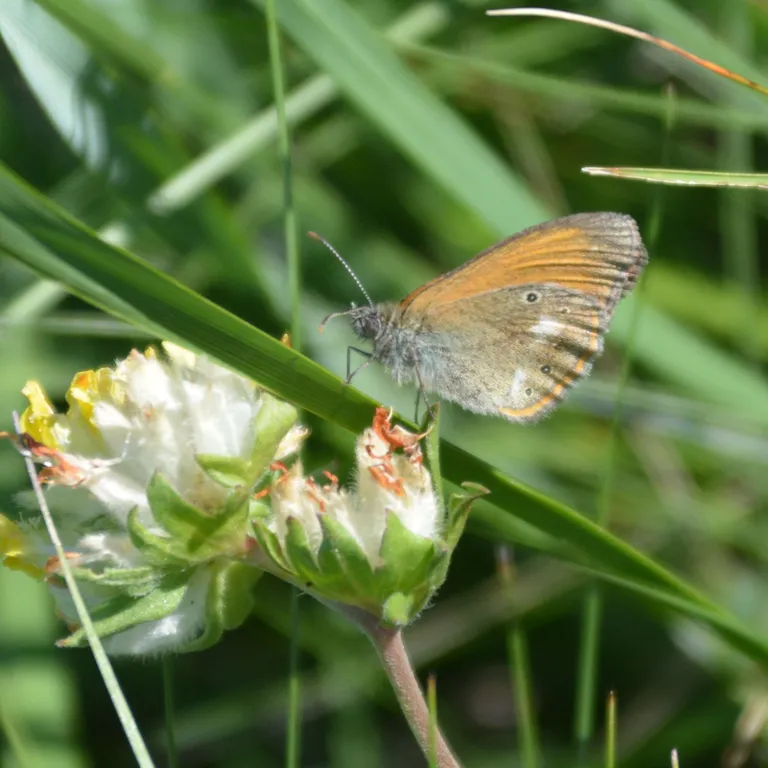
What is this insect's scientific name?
Coenonympha glycerion (also Coenonympha iphis)
